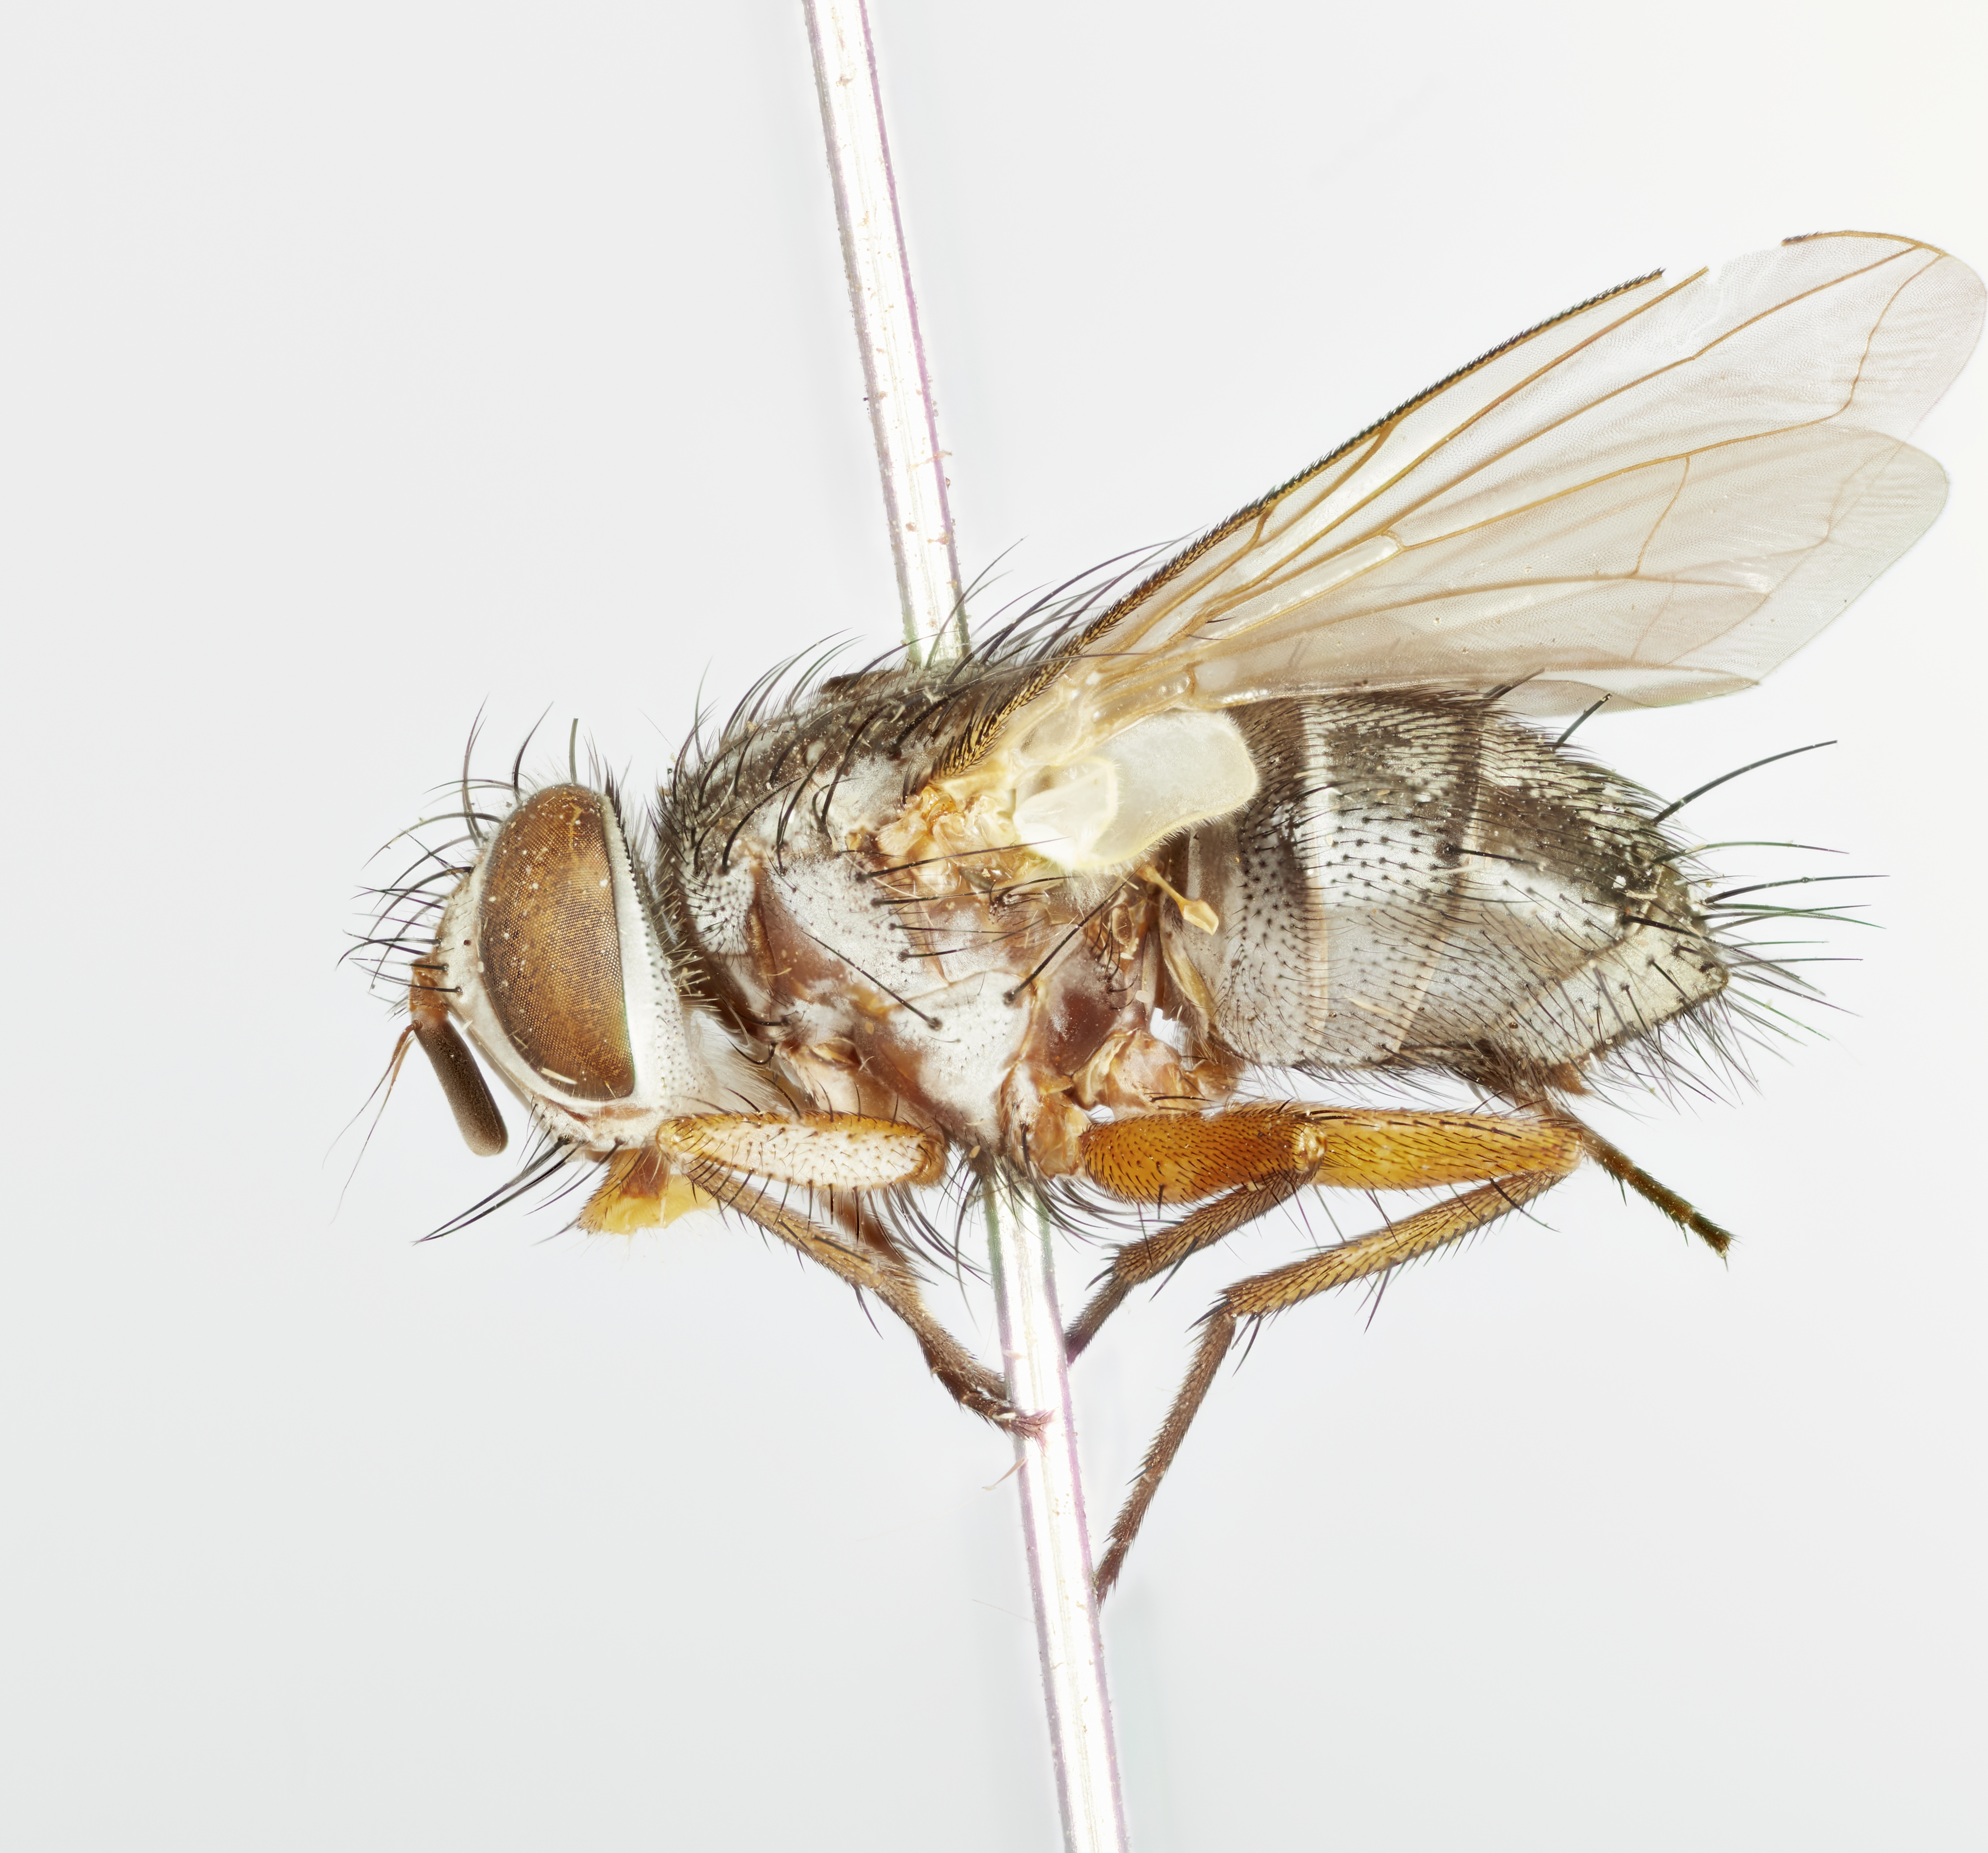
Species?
Exorista boarmiae
